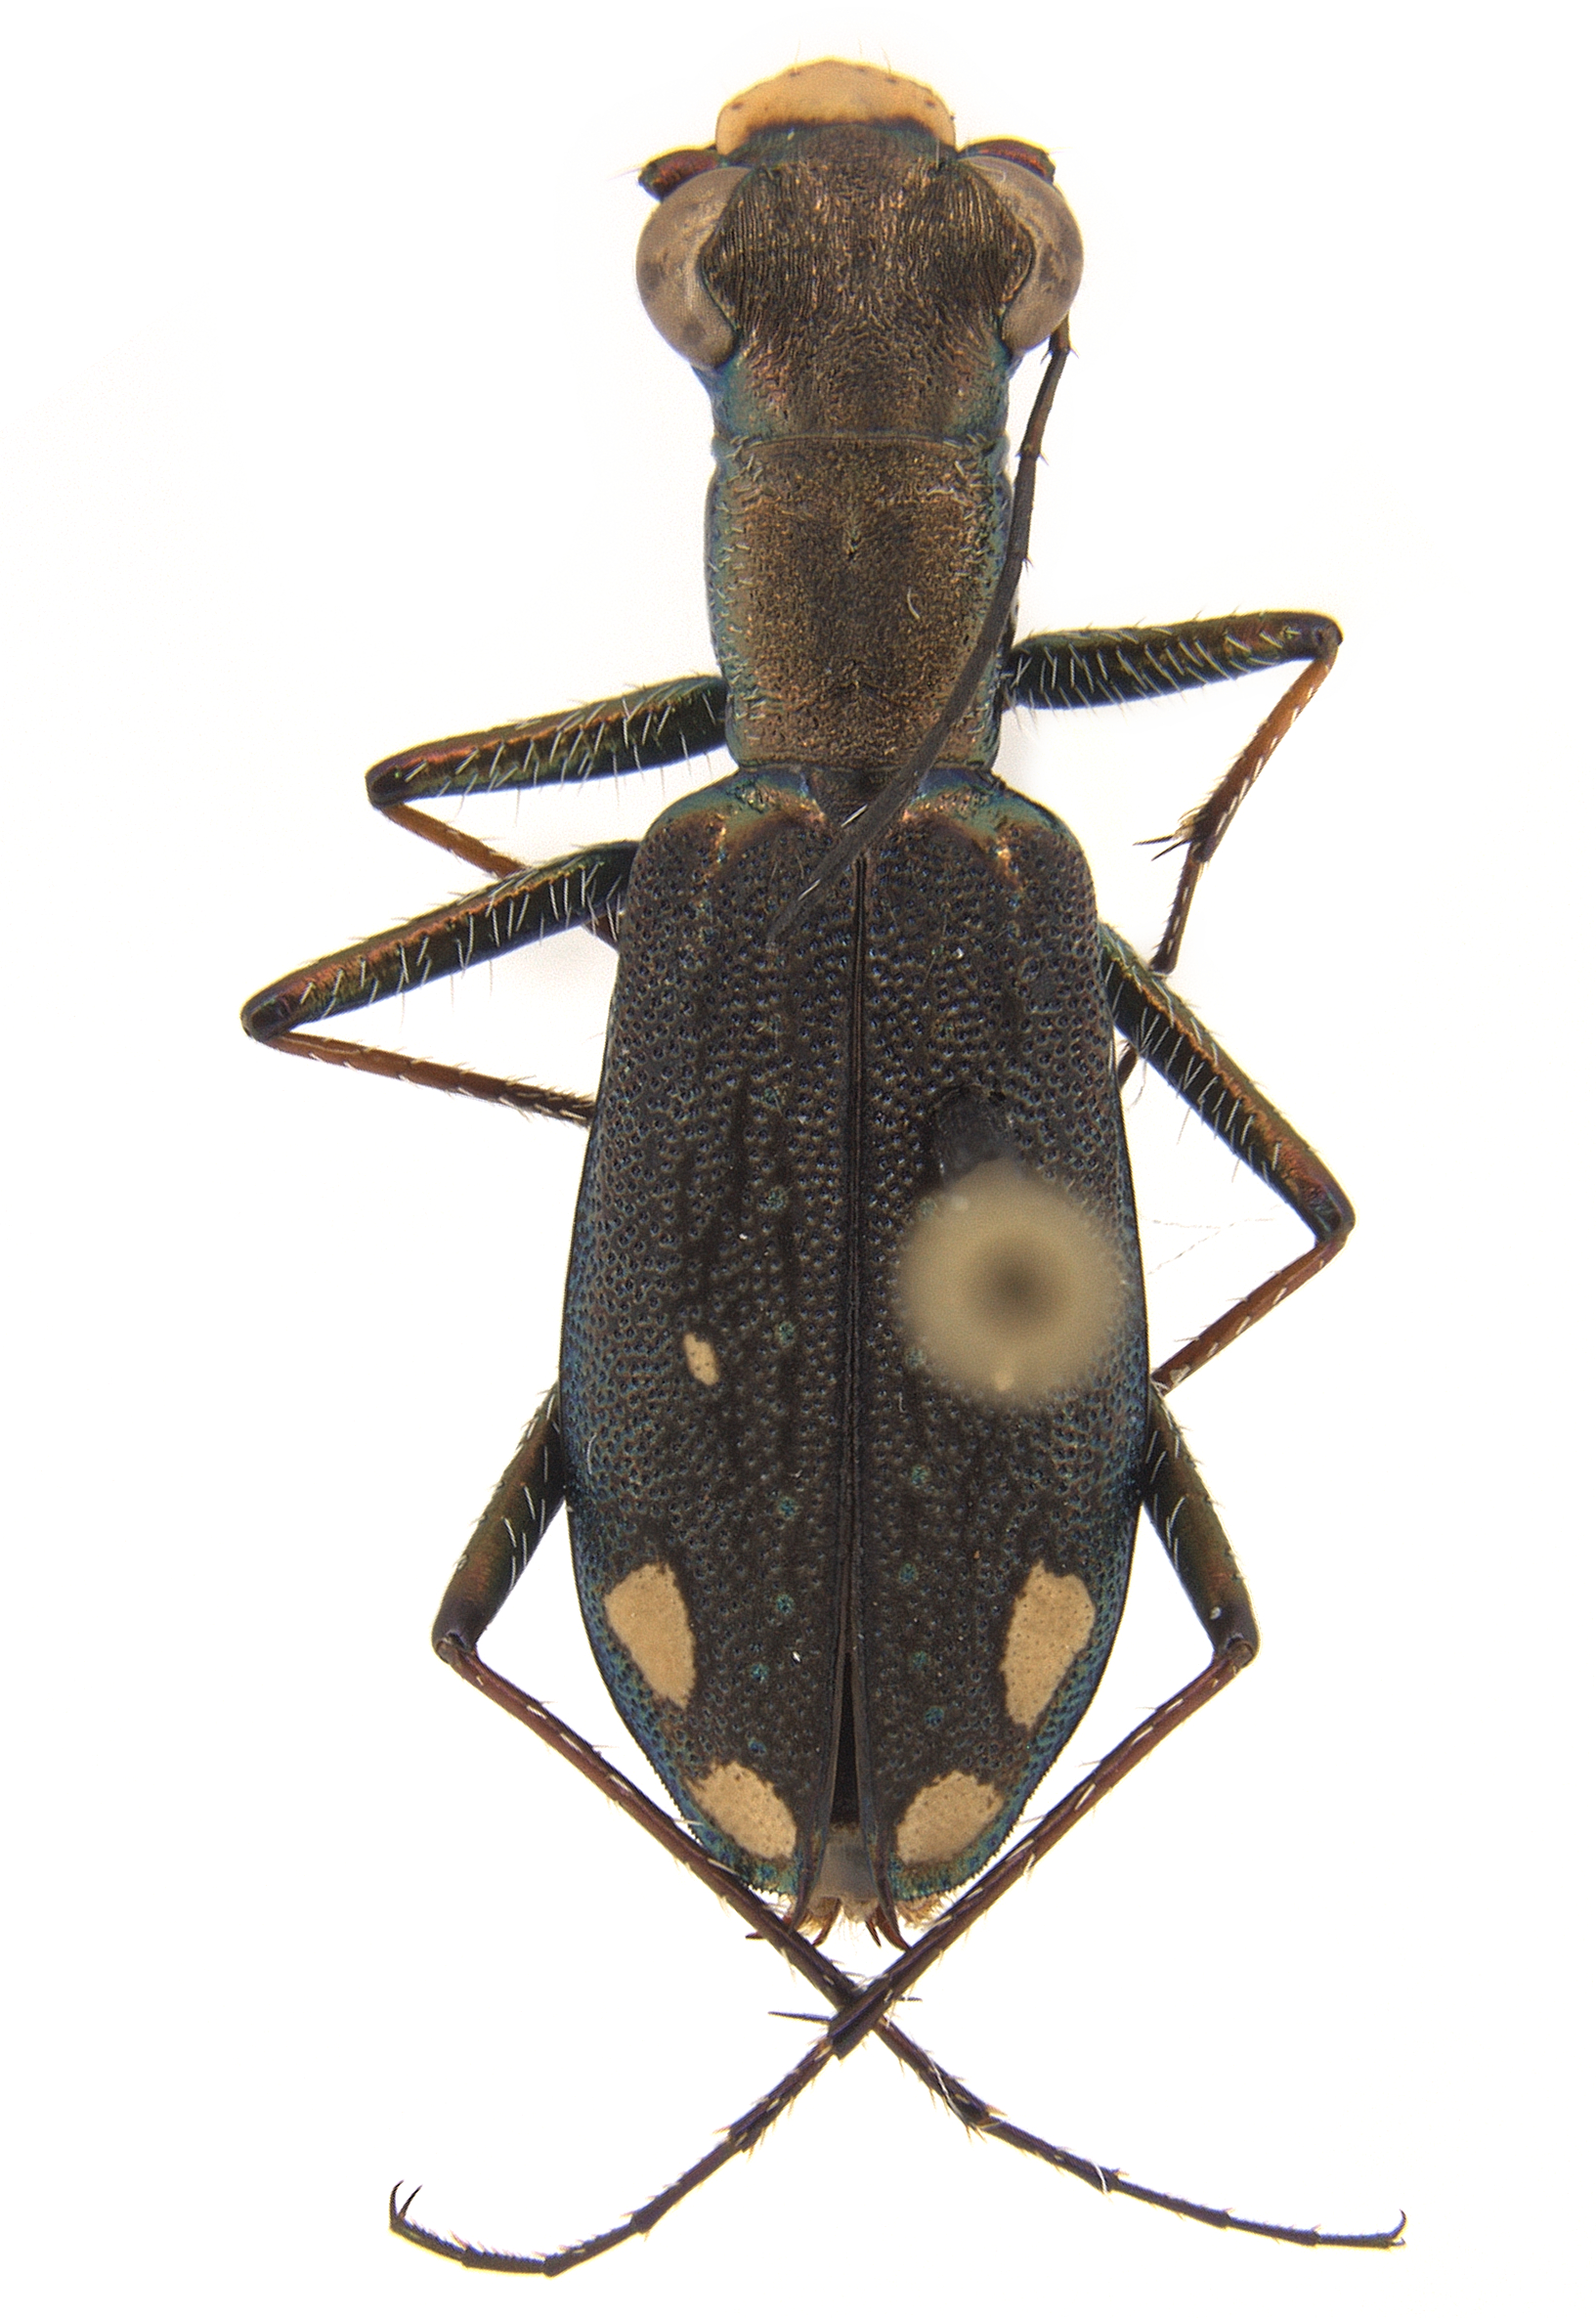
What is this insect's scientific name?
Prothymidia angusticollis
